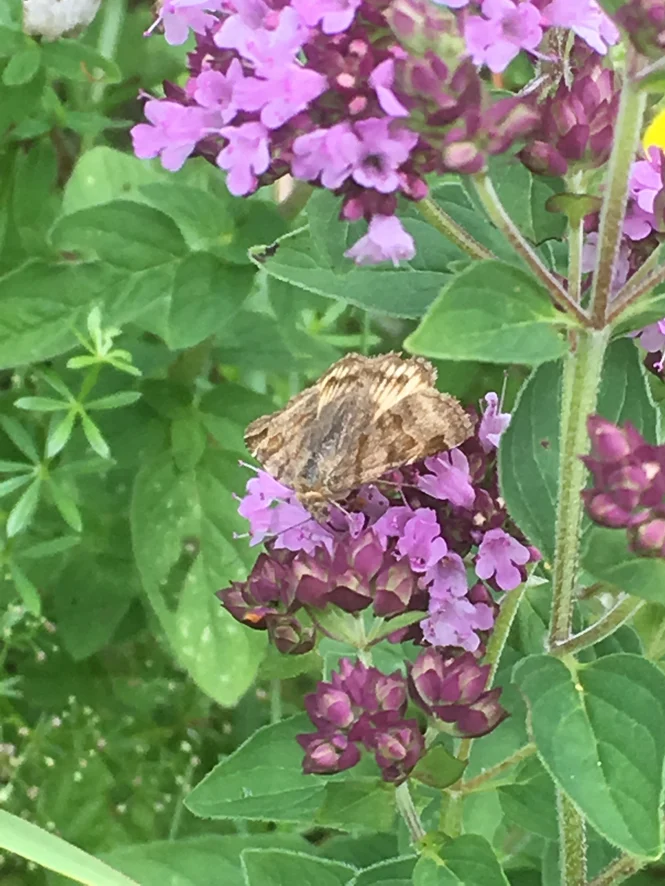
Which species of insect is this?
Euclidia glyphica
